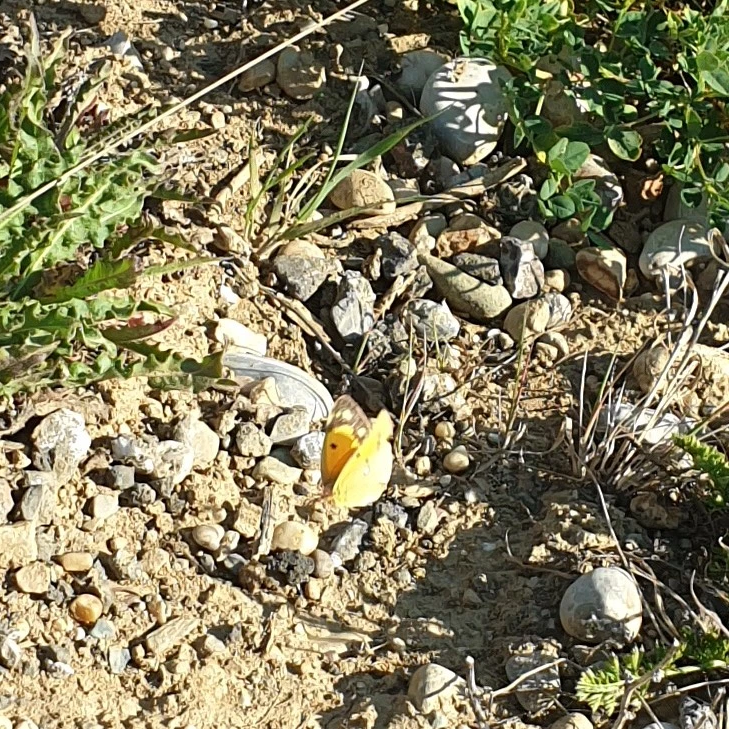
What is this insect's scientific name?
Colias croceus
